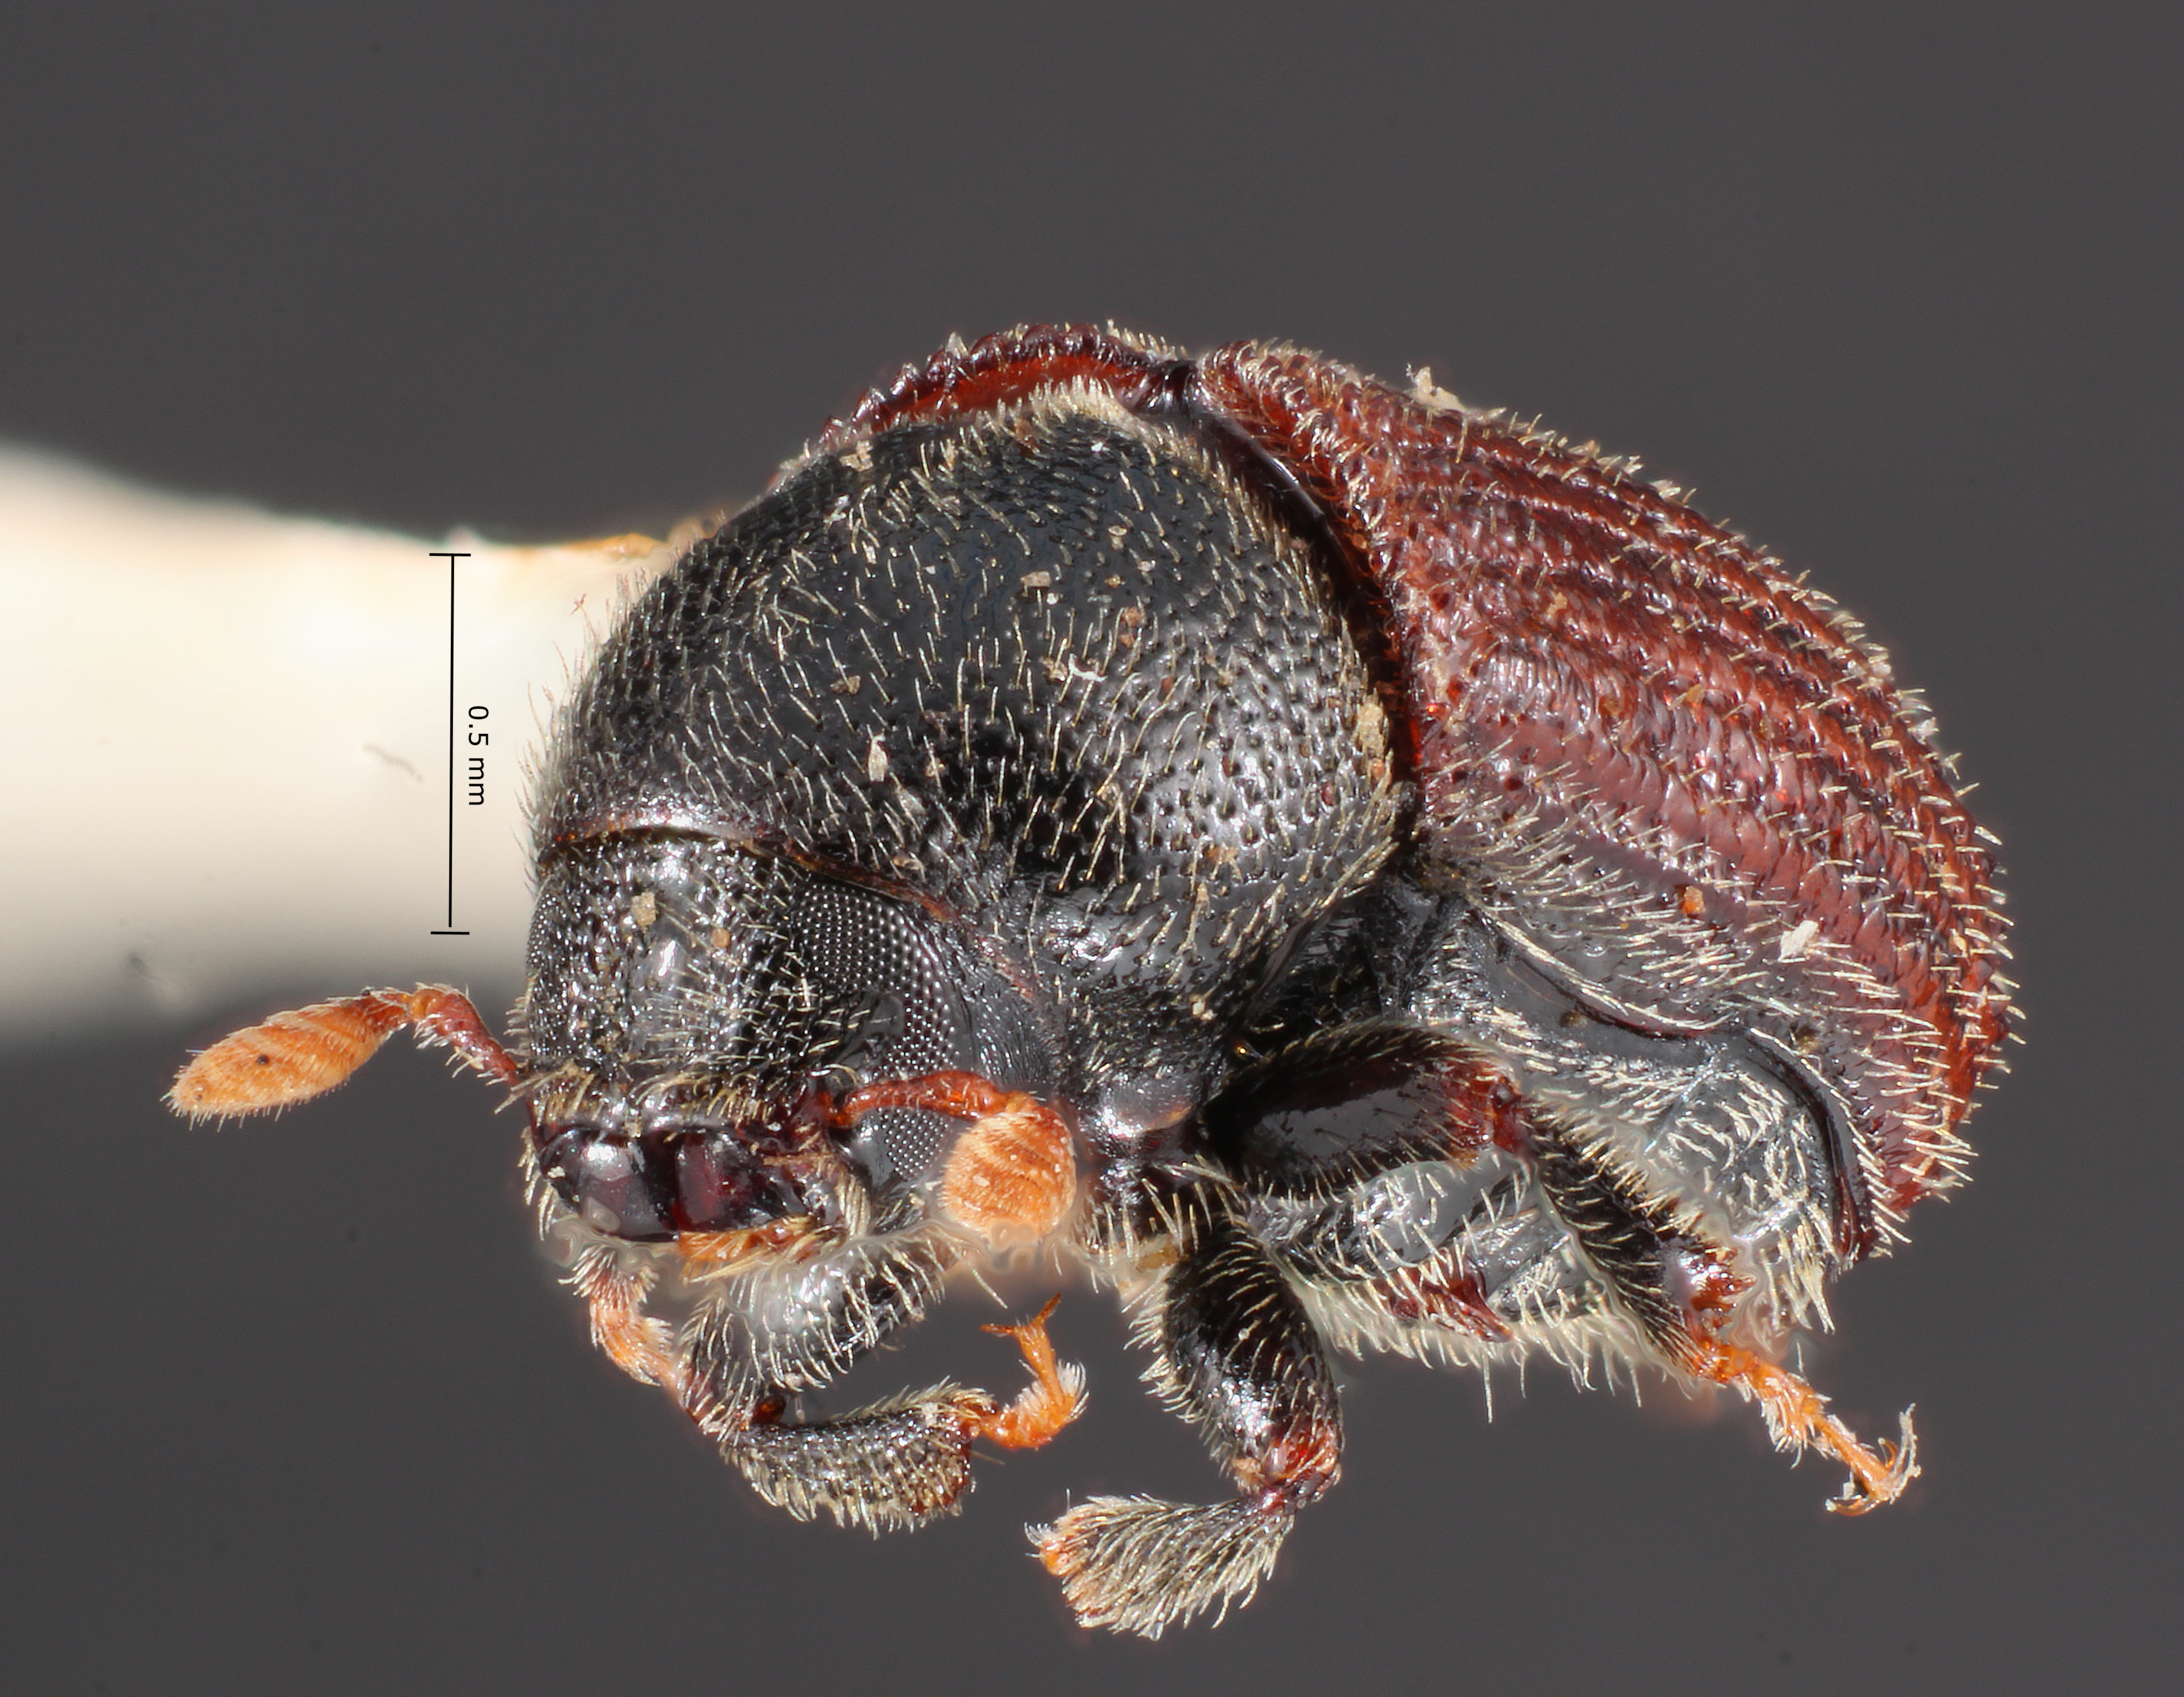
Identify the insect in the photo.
Phloeosinus kaniksu
